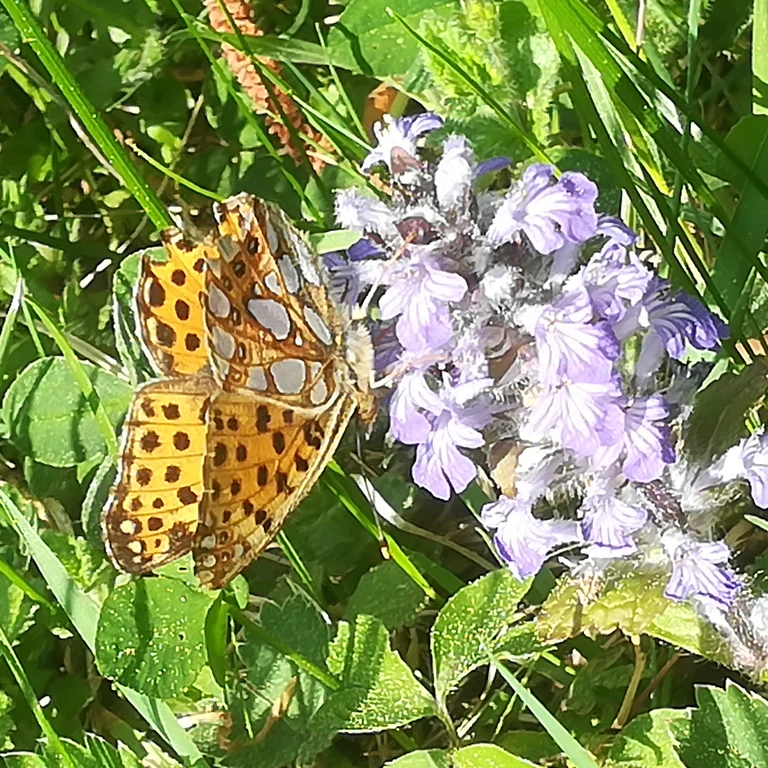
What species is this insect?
Issoria lathonia
